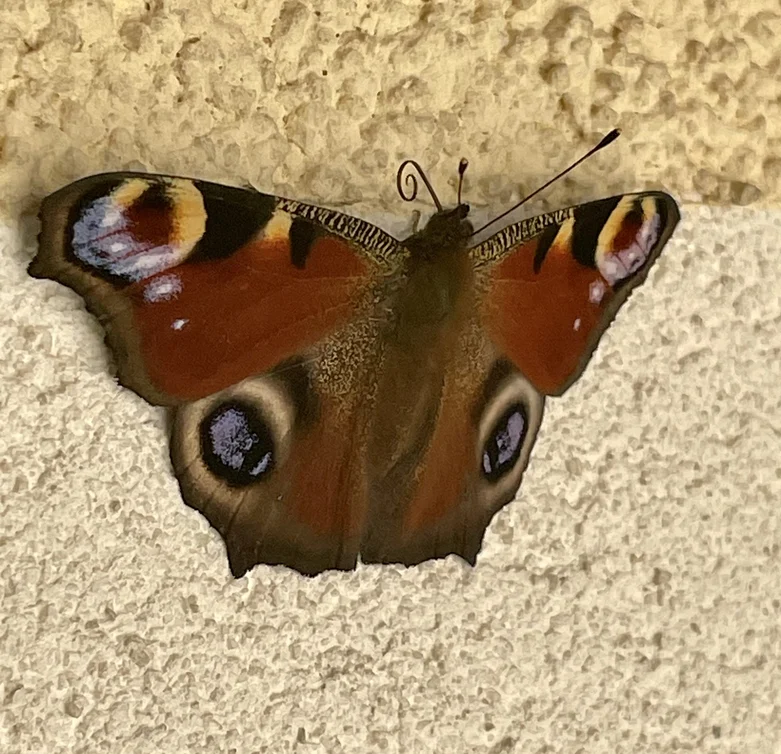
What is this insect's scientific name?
Aglais io
